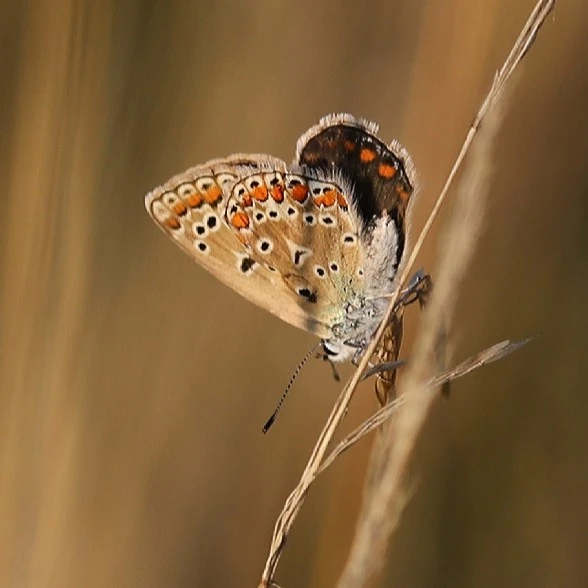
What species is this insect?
Polyommatus icarus
